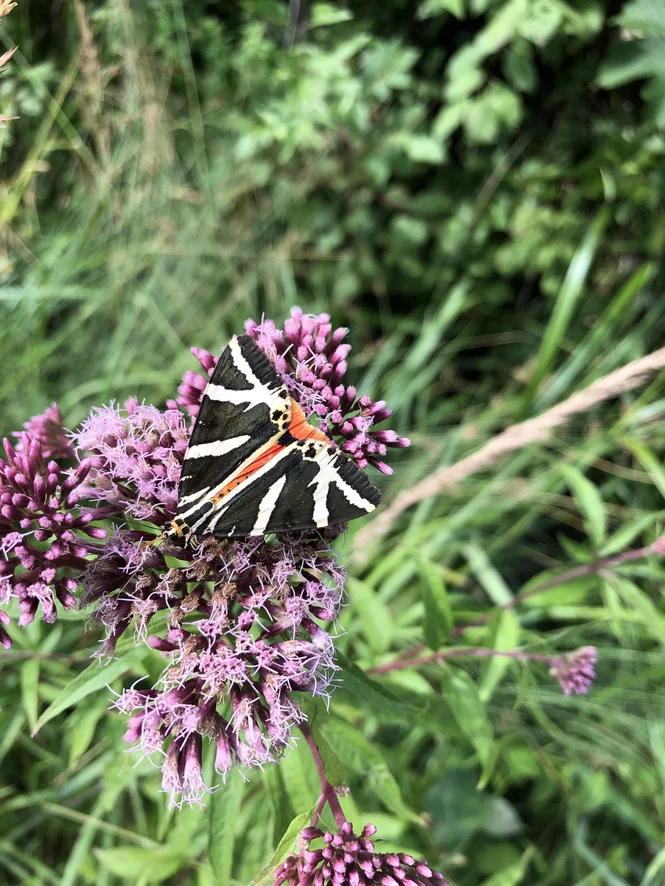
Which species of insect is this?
Euplagia quadripunctaria
